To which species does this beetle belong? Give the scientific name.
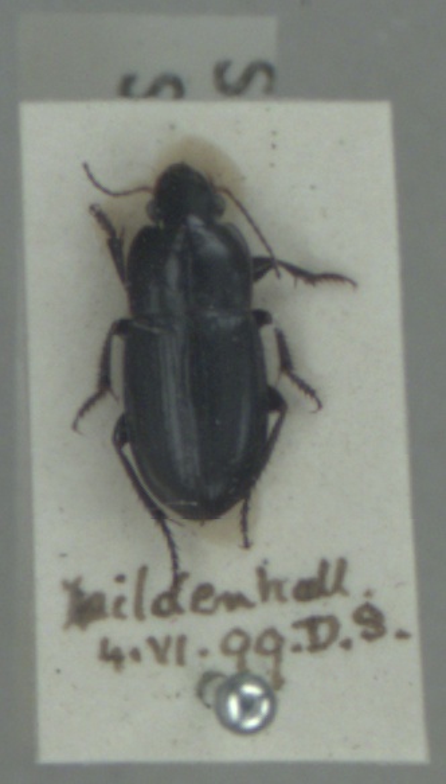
Harpalus anxius
